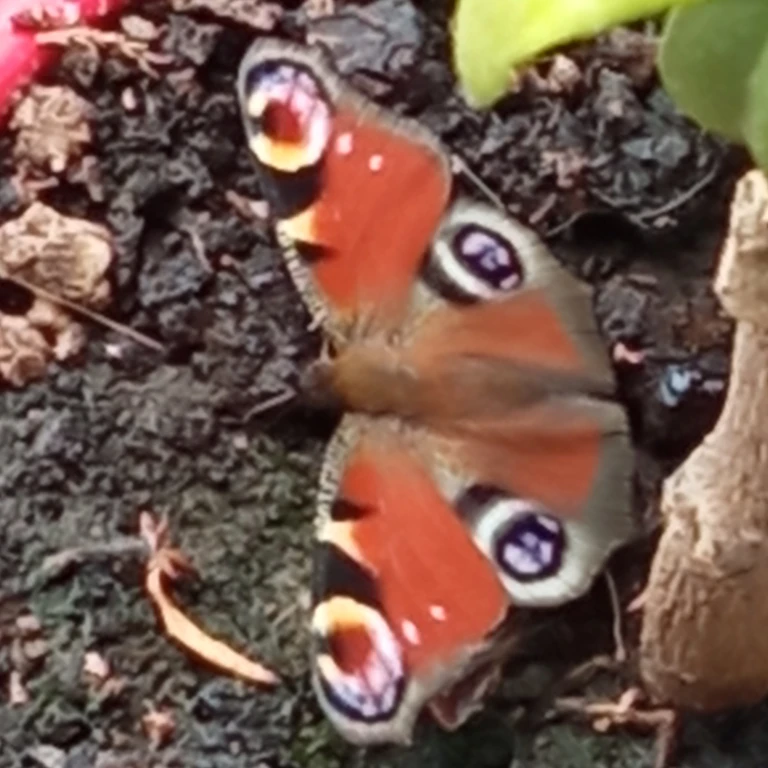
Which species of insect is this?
Aglais io
